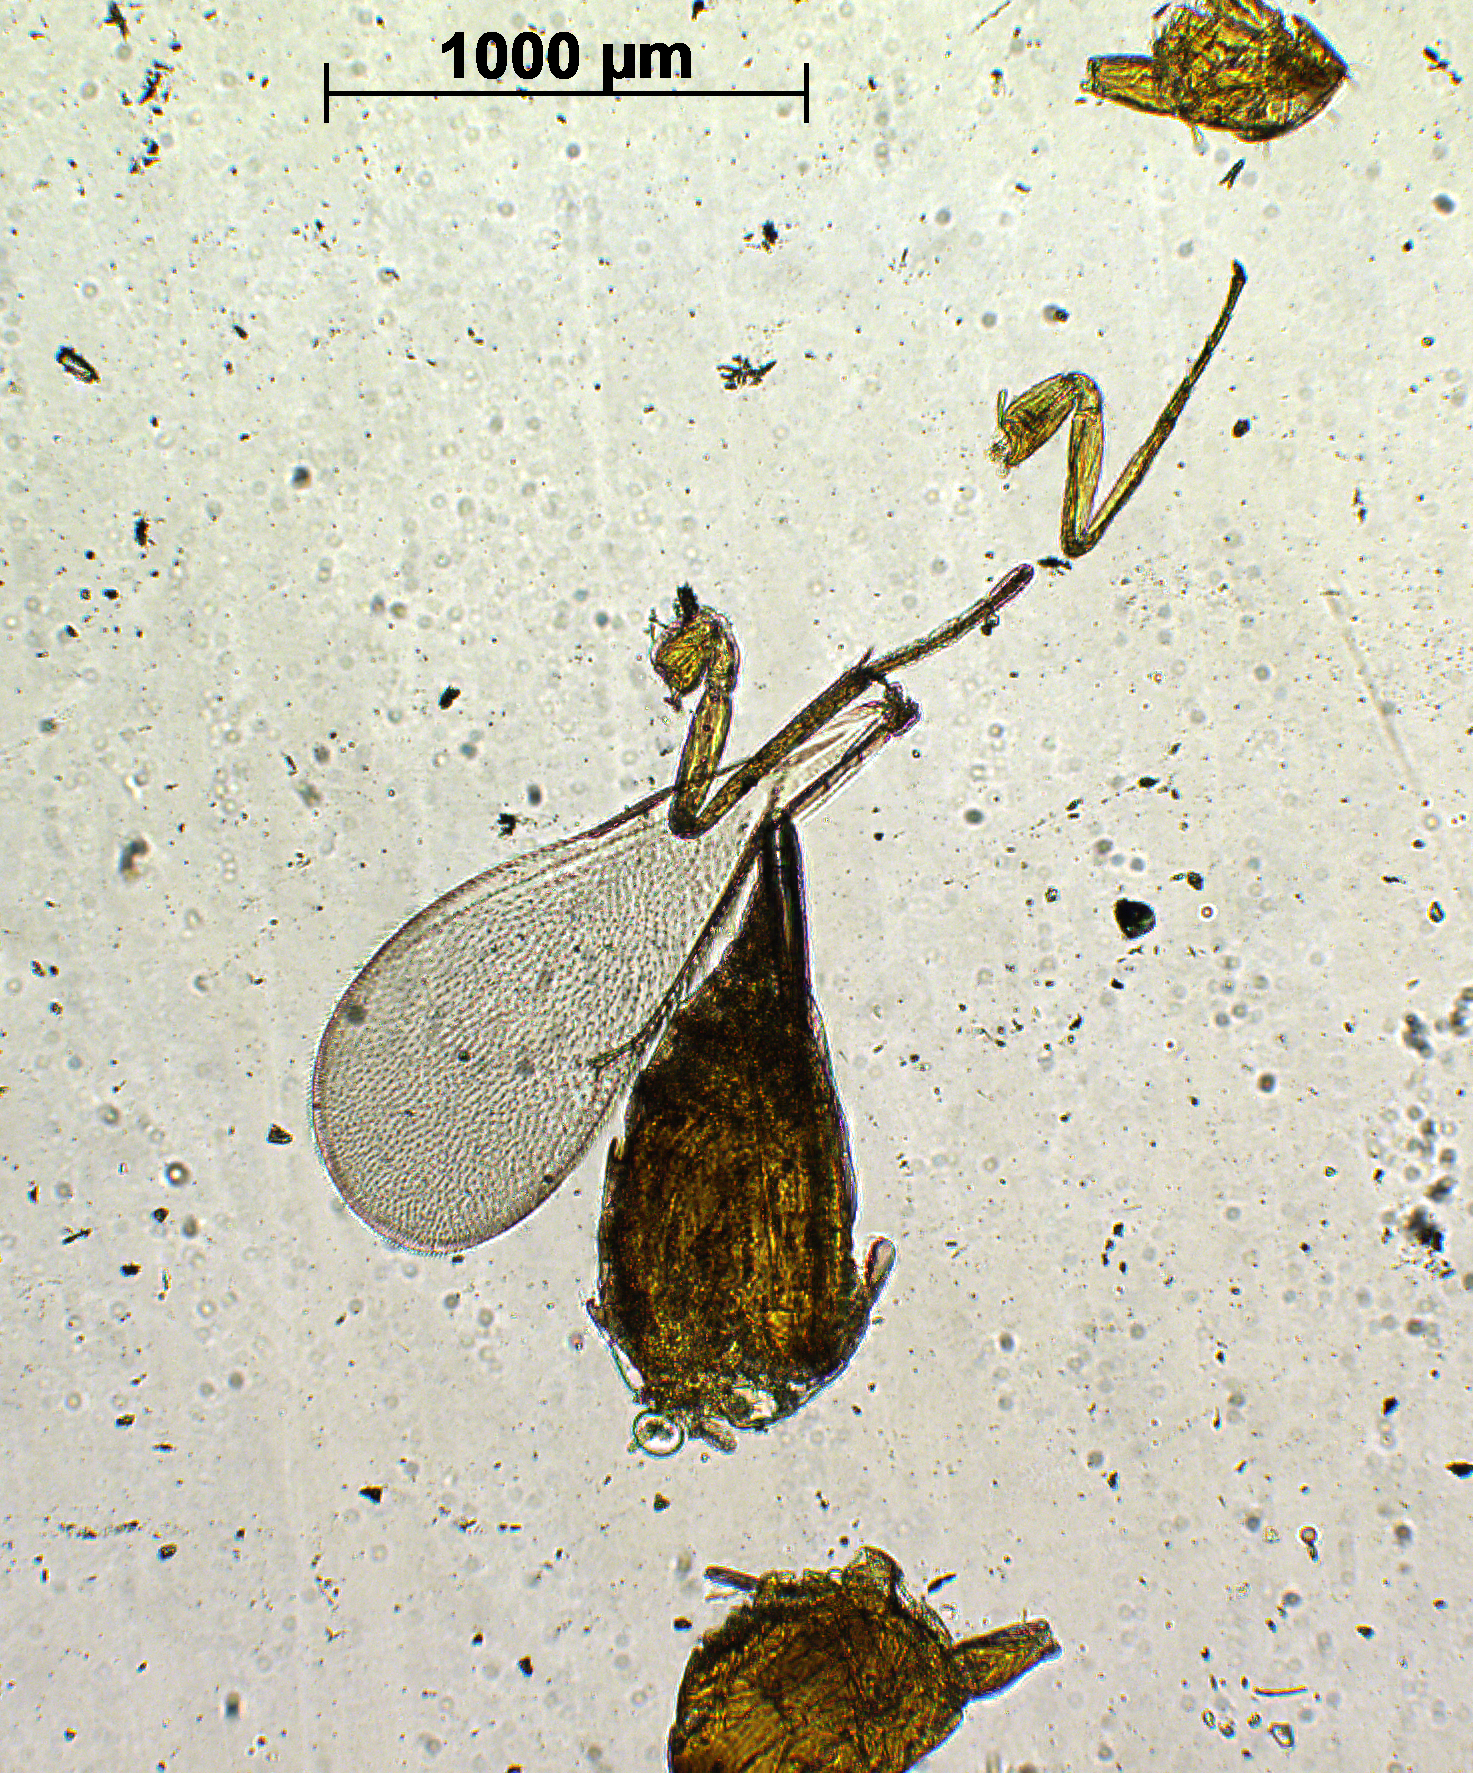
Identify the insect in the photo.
Tetrastichus tritrichia
